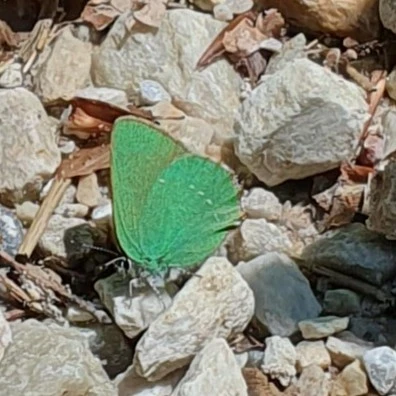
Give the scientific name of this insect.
Callophrys rubi
